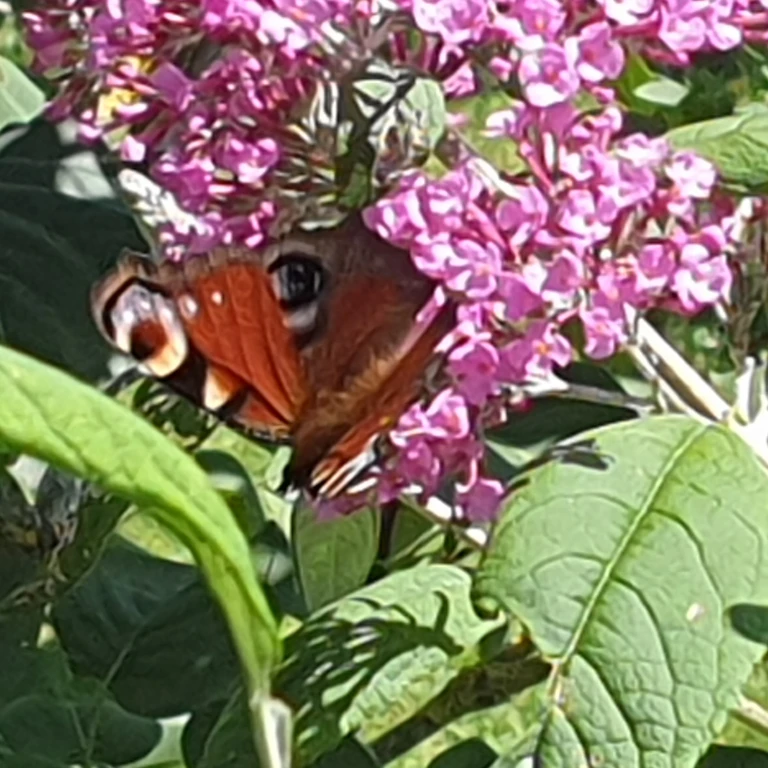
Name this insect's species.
Aglais io
